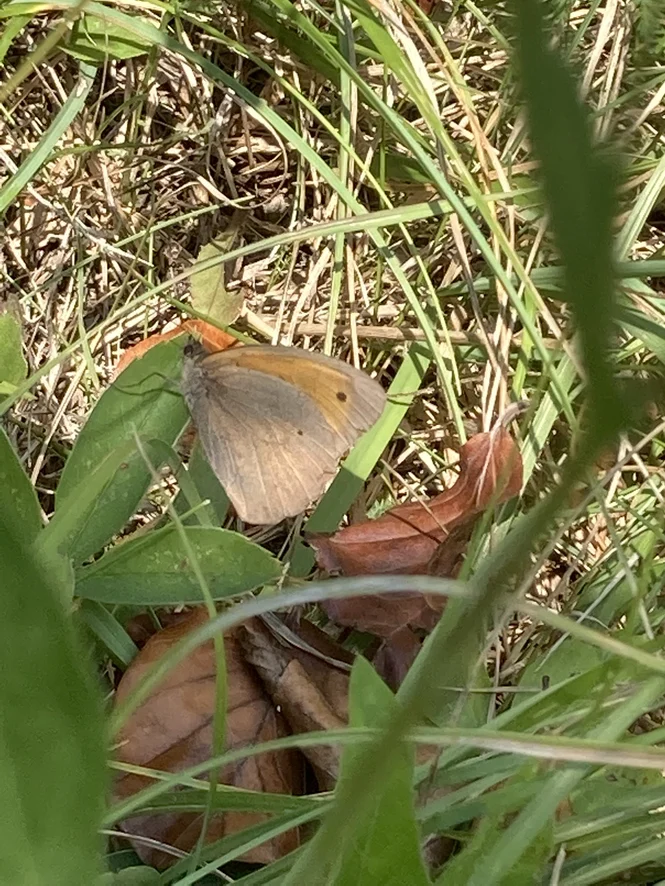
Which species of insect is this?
Maniola jurtina
